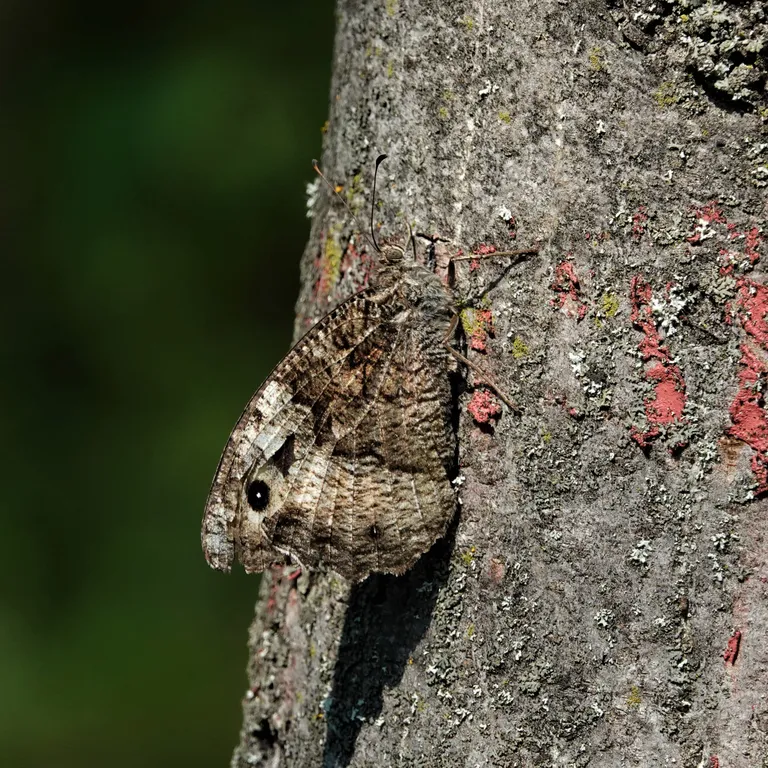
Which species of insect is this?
Hipparchia fagi
